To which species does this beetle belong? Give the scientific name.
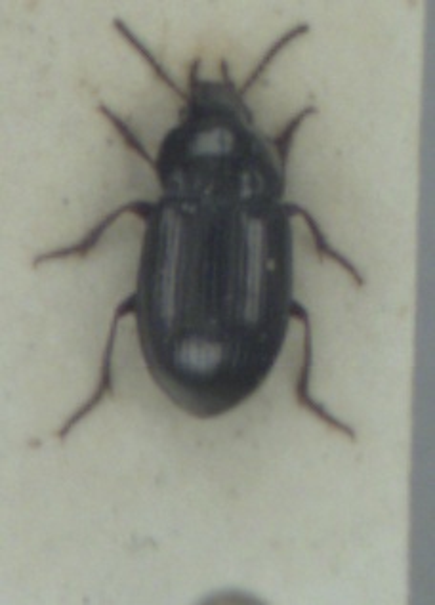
Amara infima
